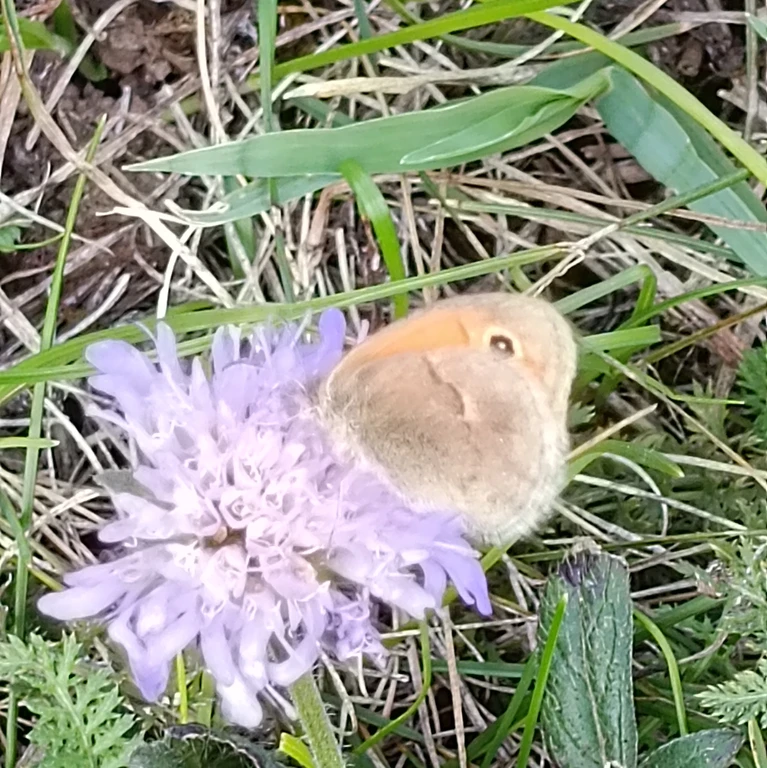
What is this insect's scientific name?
Coenonympha pamphilus
